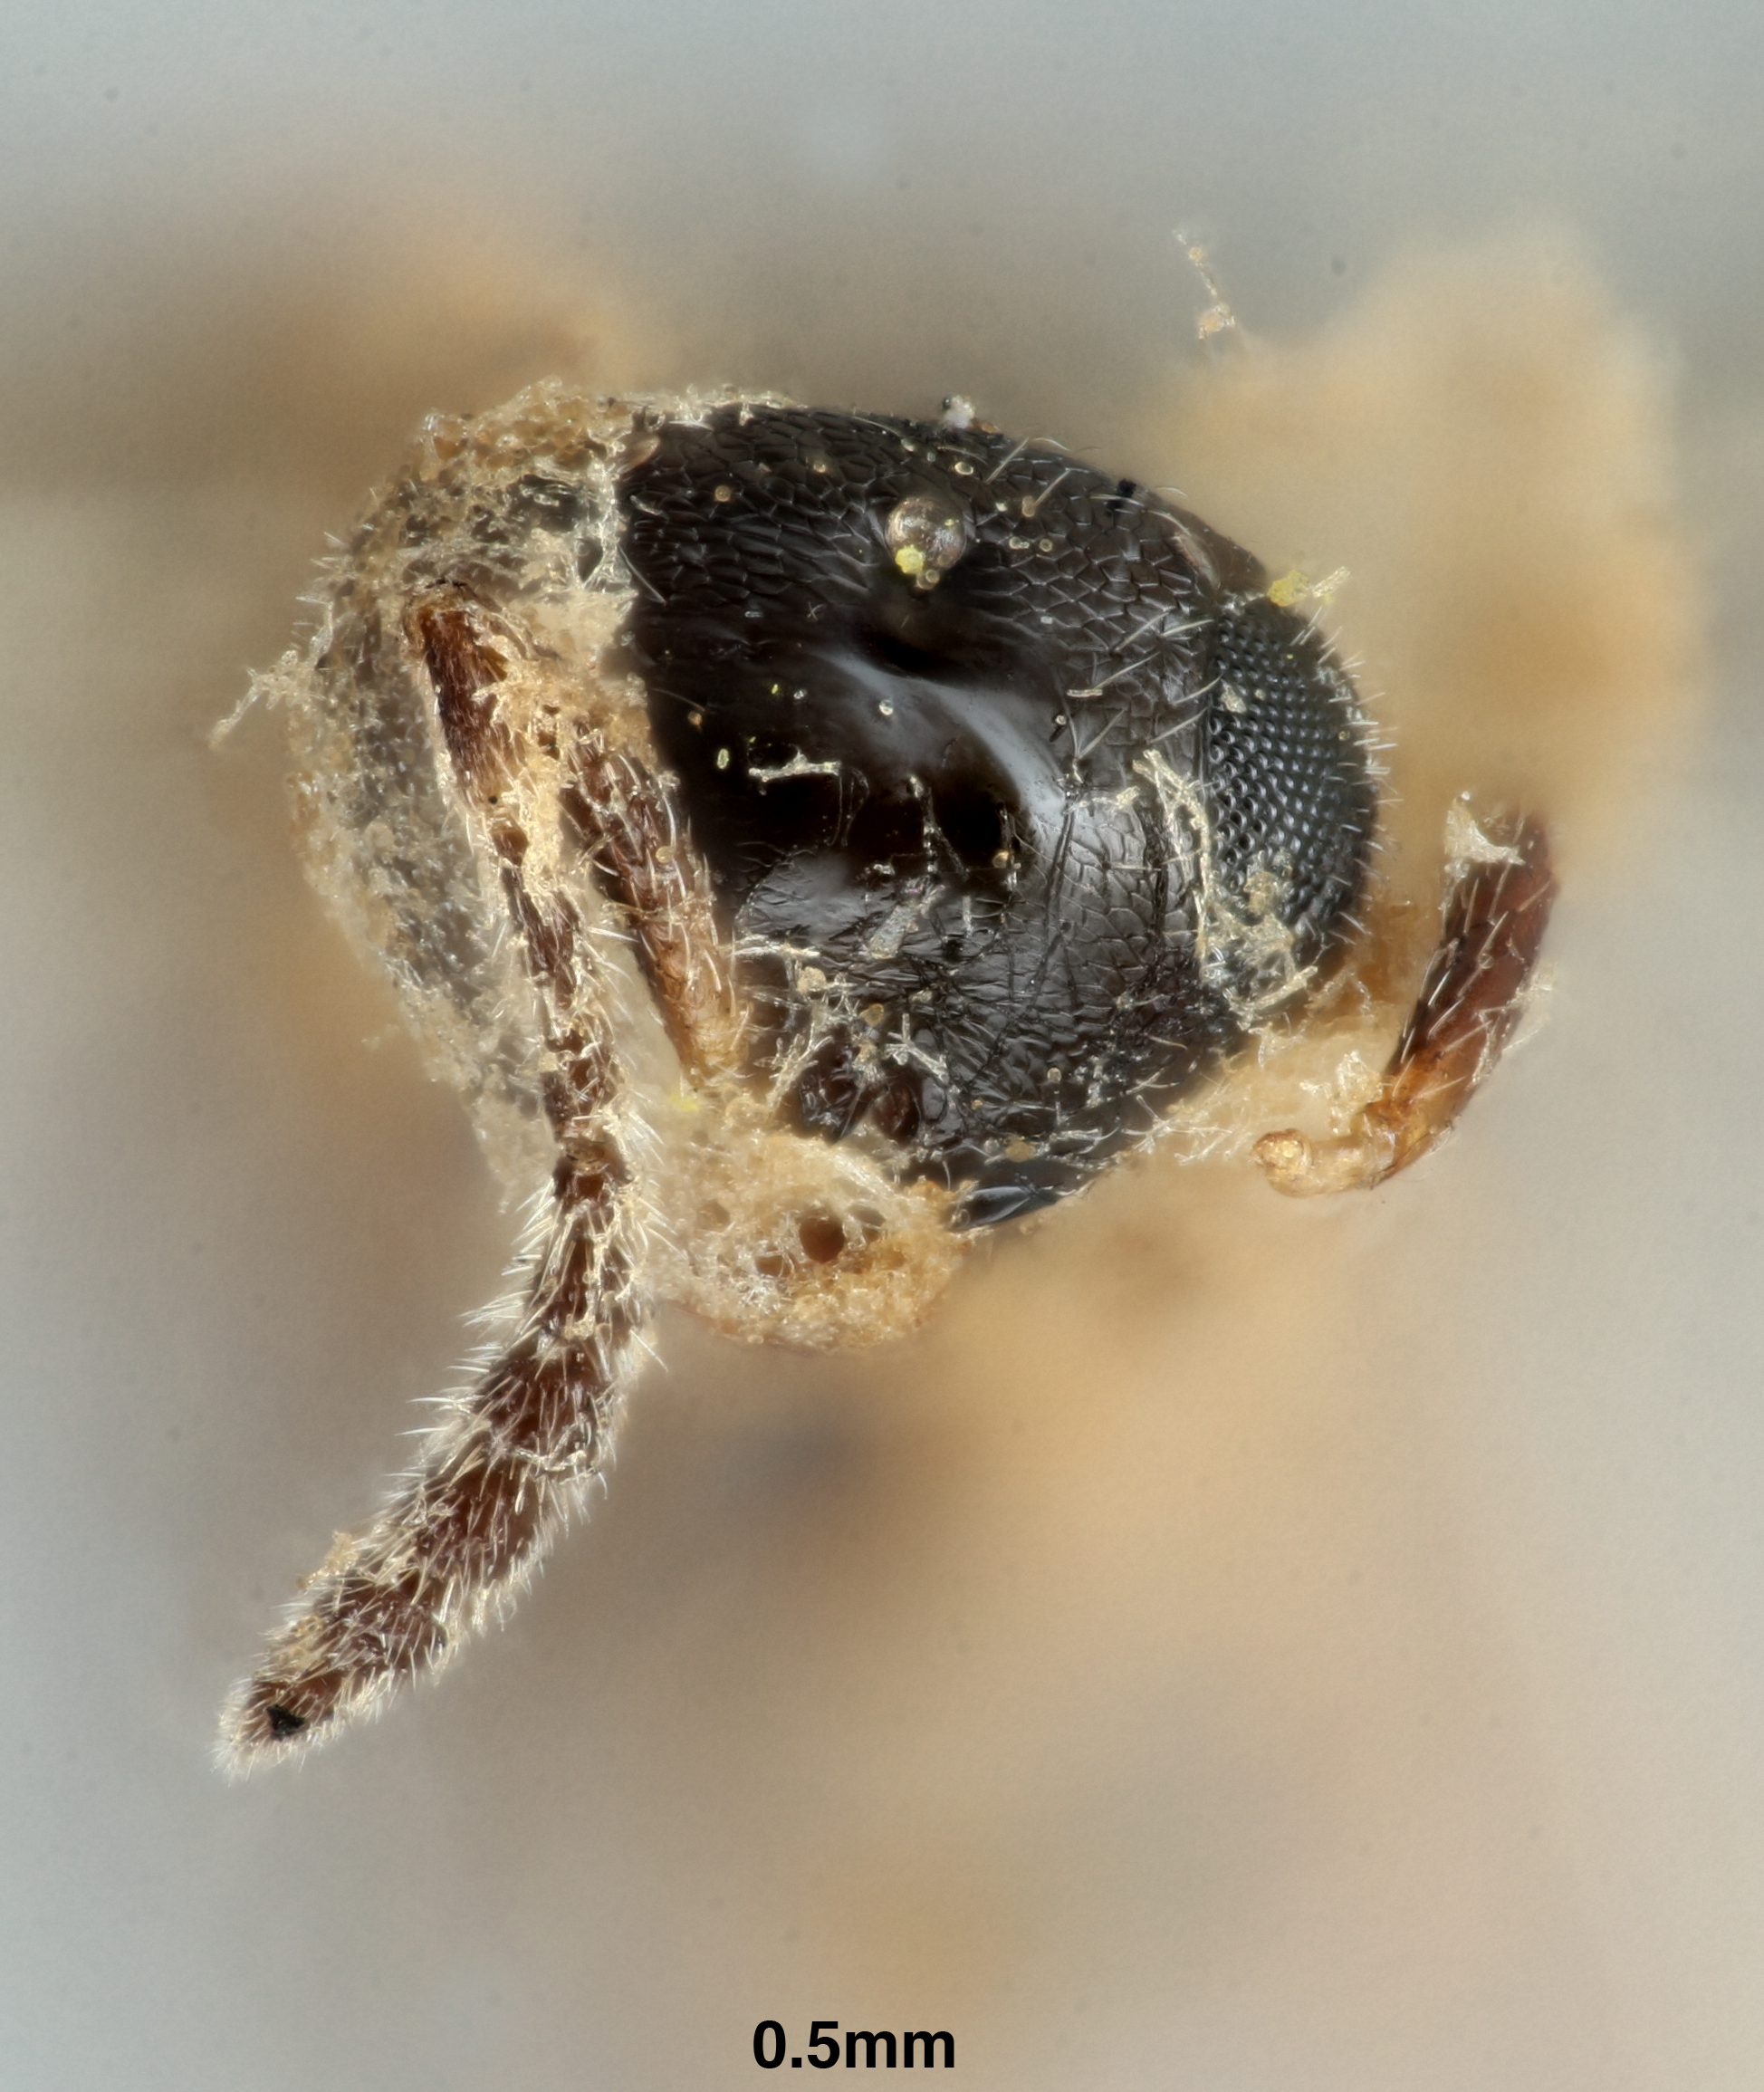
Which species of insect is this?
Telenomus orgyiae
